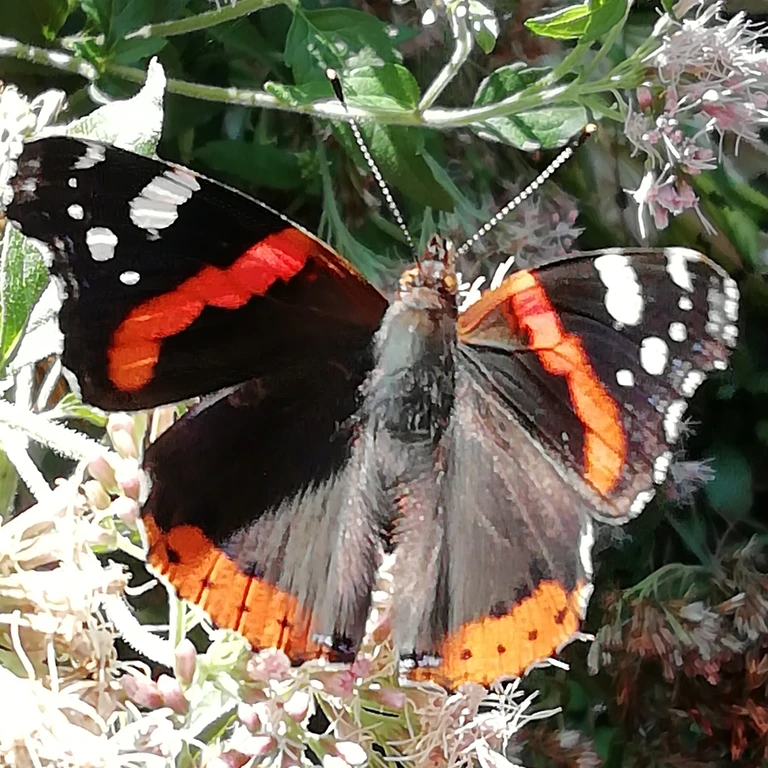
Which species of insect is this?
Vanessa atalanta
